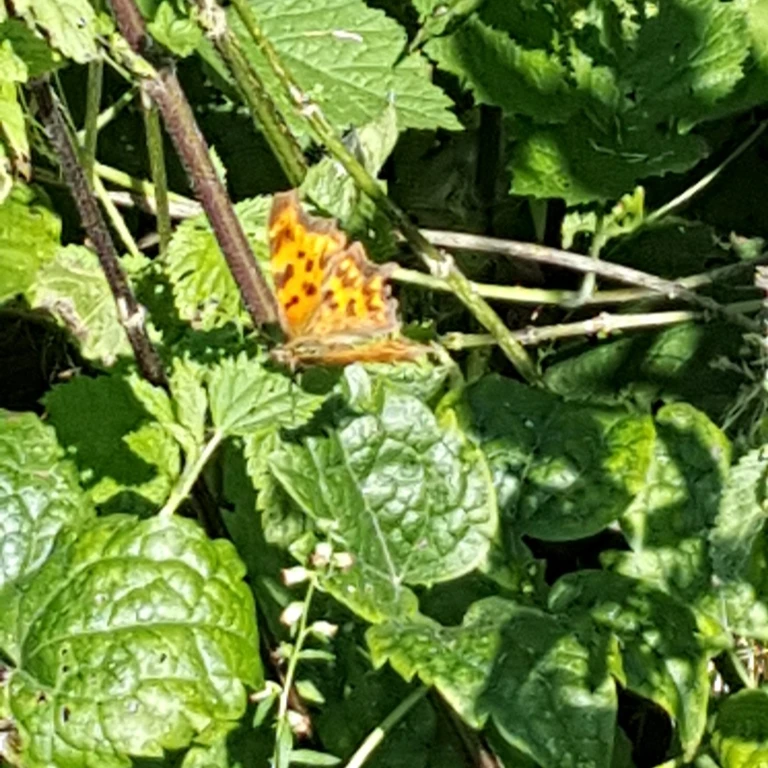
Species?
Polygonia c-album
